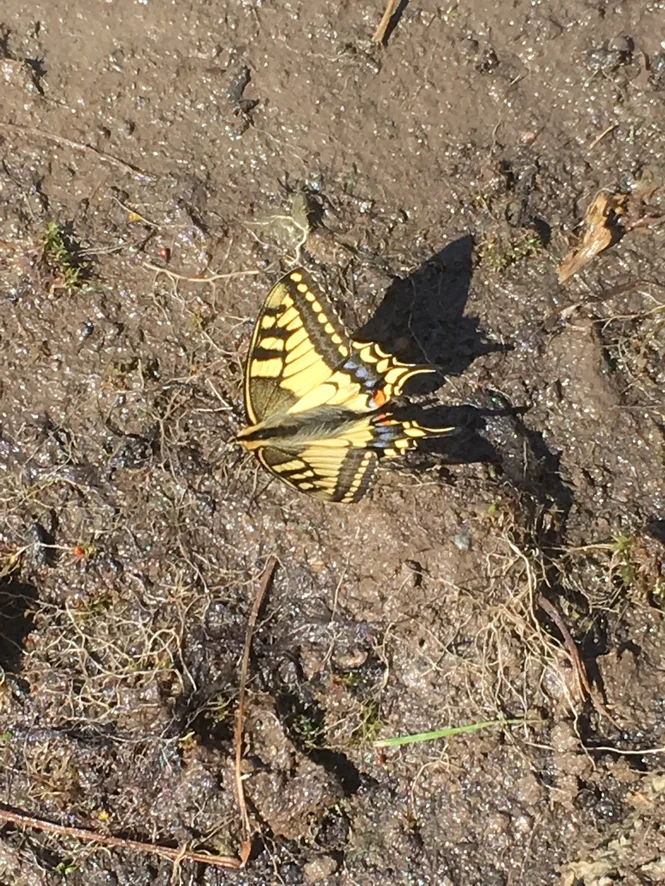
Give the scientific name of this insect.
Papilio machaon
